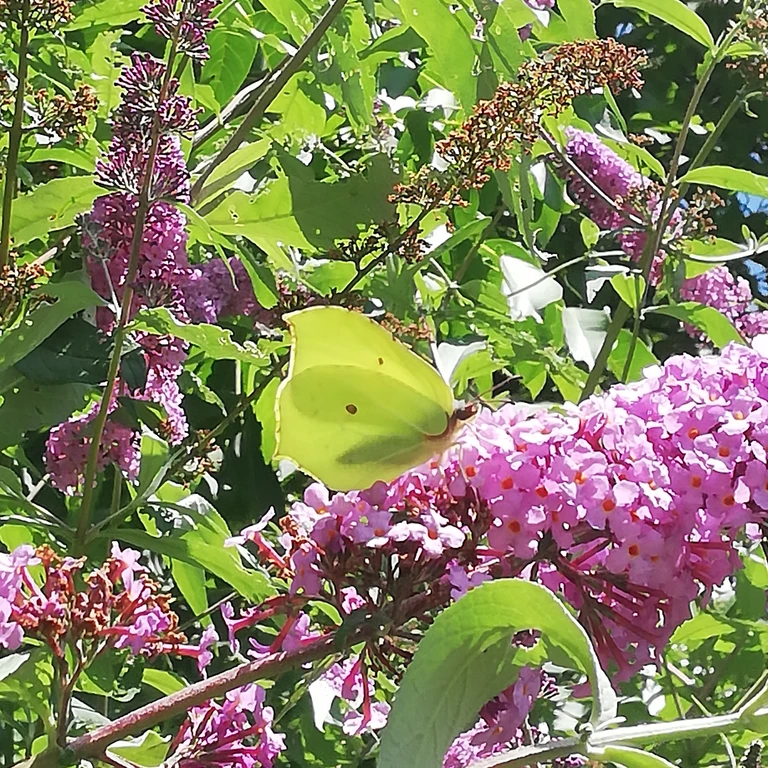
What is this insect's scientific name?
Gonepteryx rhamni
